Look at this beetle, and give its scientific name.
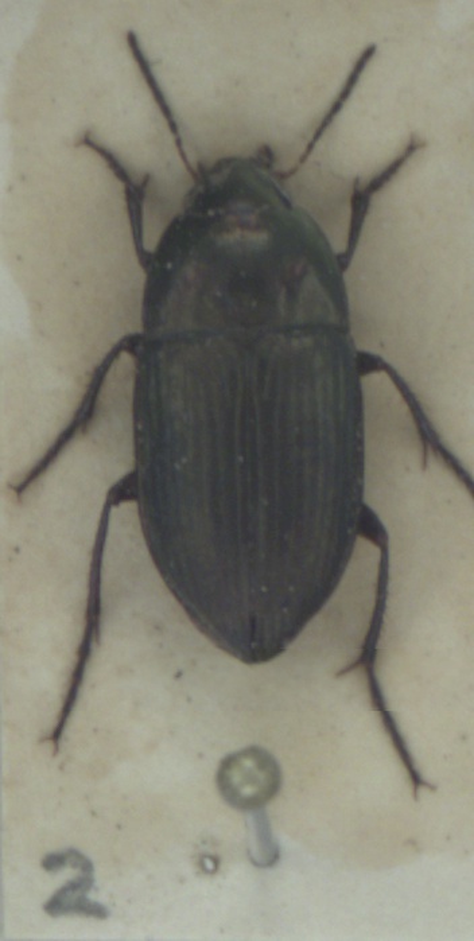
Amara eurynota
